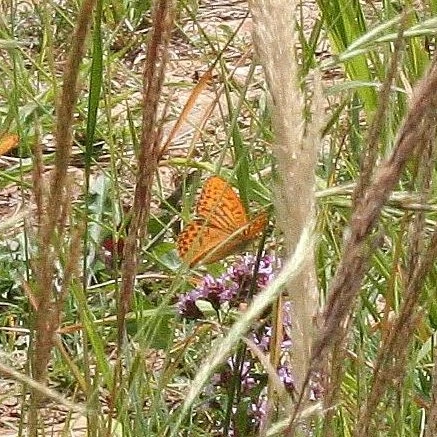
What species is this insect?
Argynnis paphia
